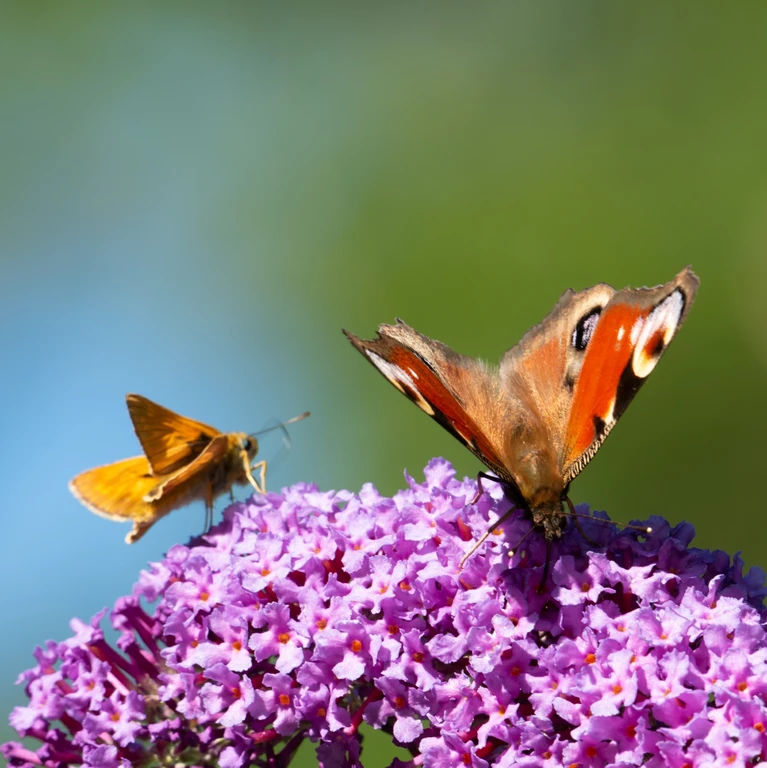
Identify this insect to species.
Aglais io
